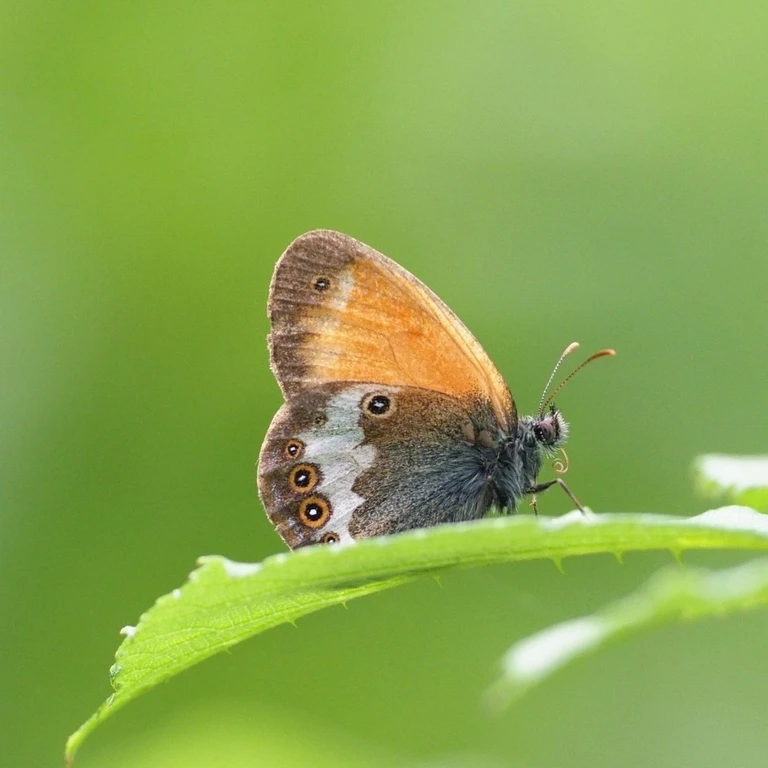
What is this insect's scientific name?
Coenonympha arcania
